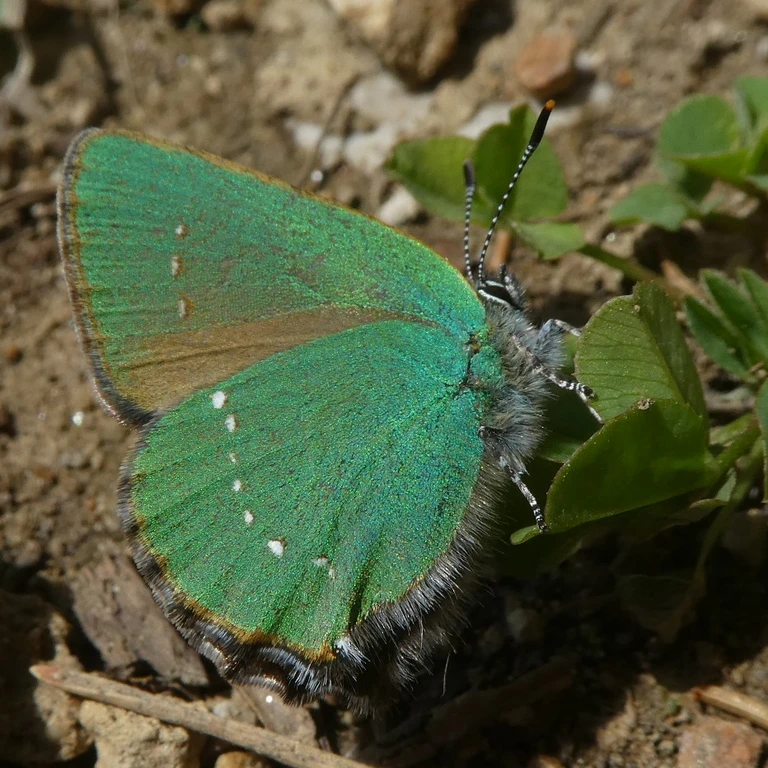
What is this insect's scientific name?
Callophrys rubi
